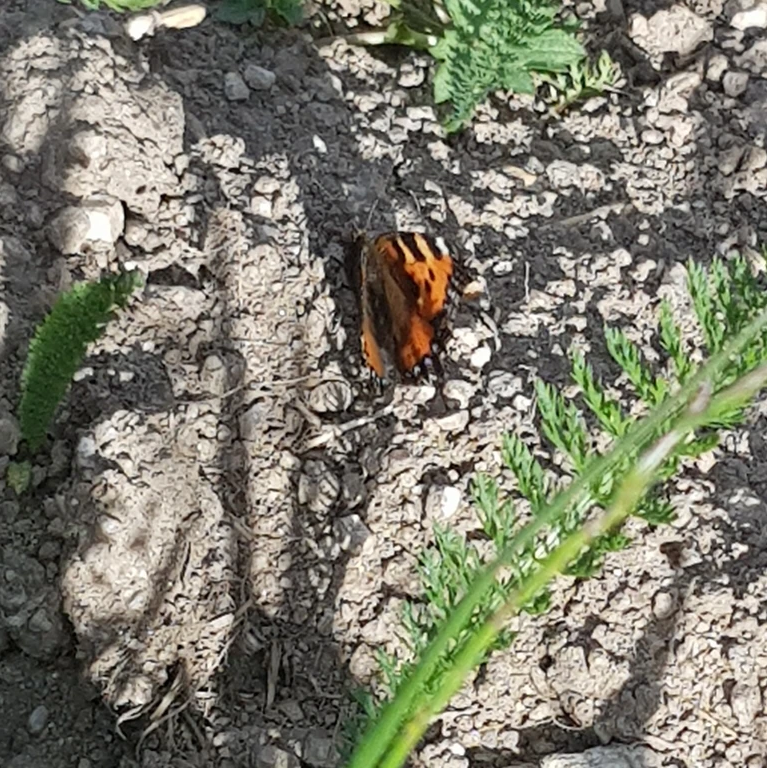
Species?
Aglais urticae
